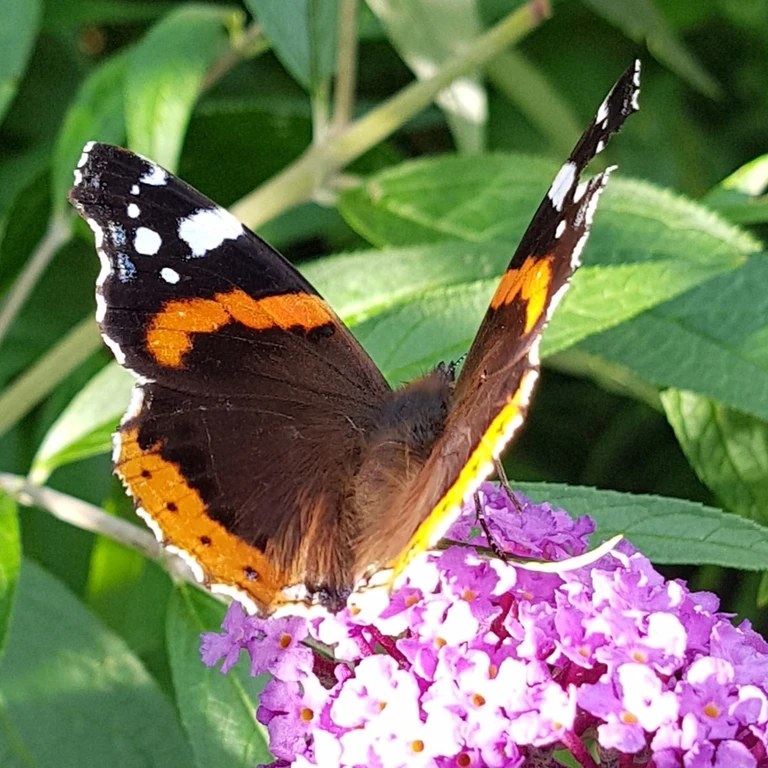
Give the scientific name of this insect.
Vanessa atalanta
